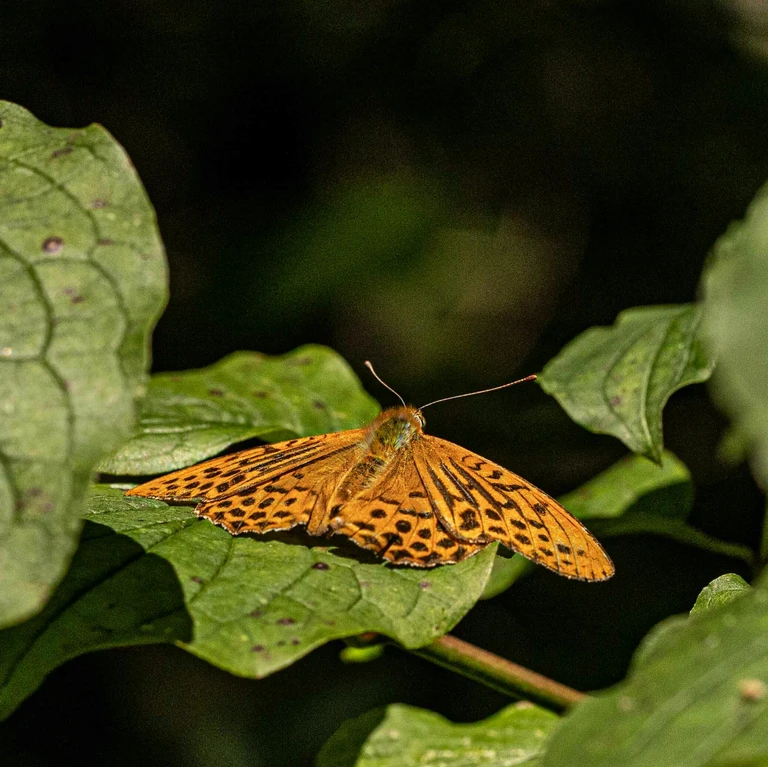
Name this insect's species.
Argynnis paphia
